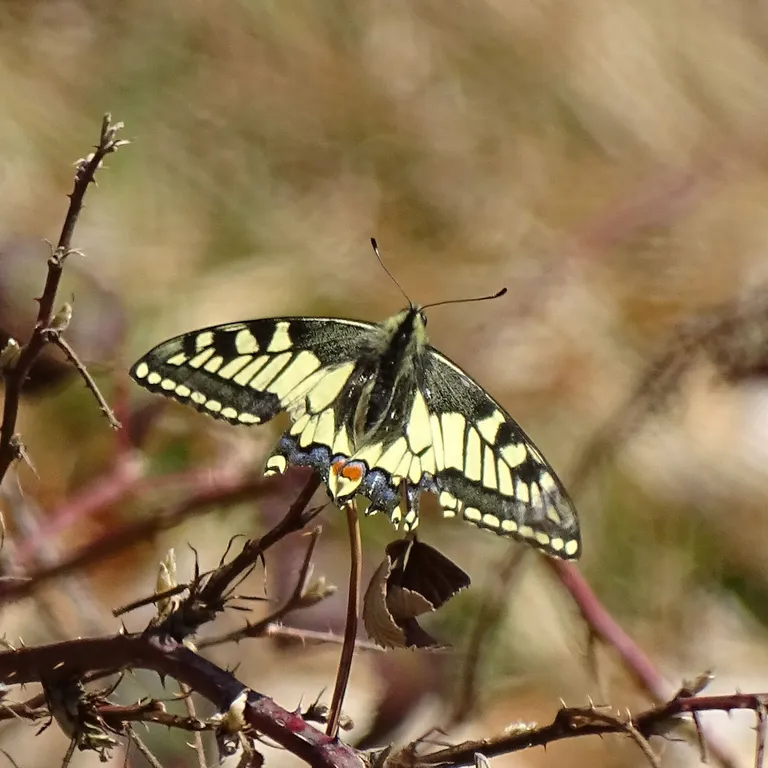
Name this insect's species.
Papilio machaon
